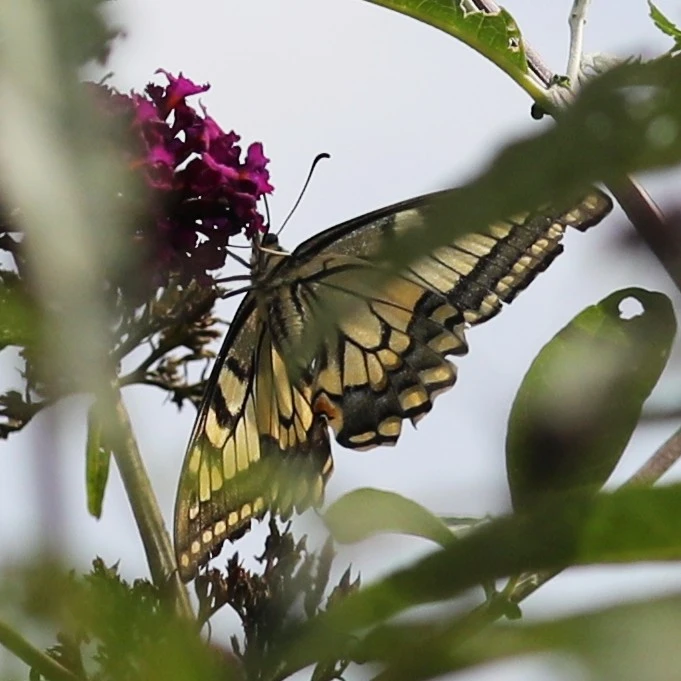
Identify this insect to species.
Papilio machaon
